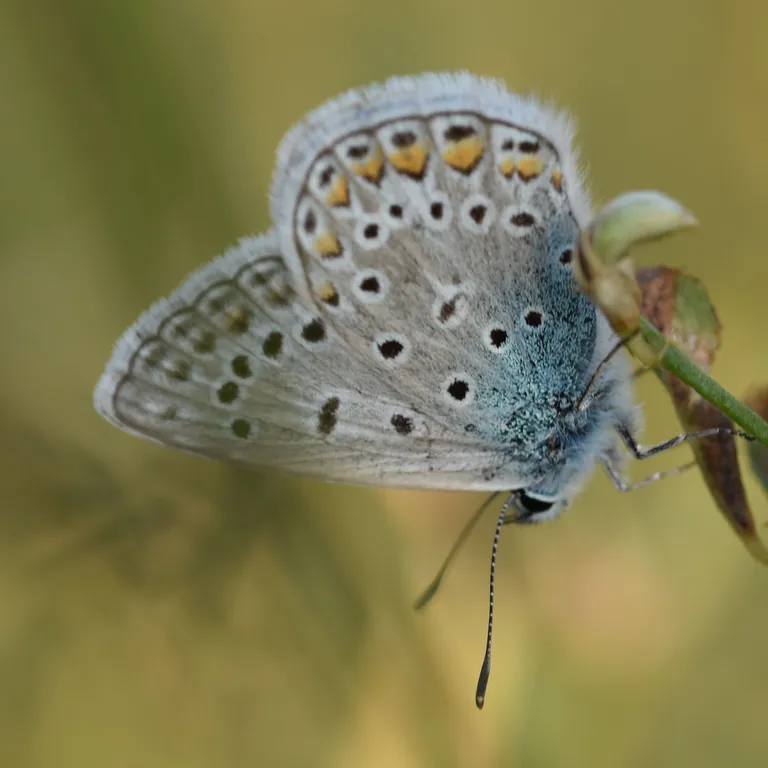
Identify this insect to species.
Polyommatus icarus
